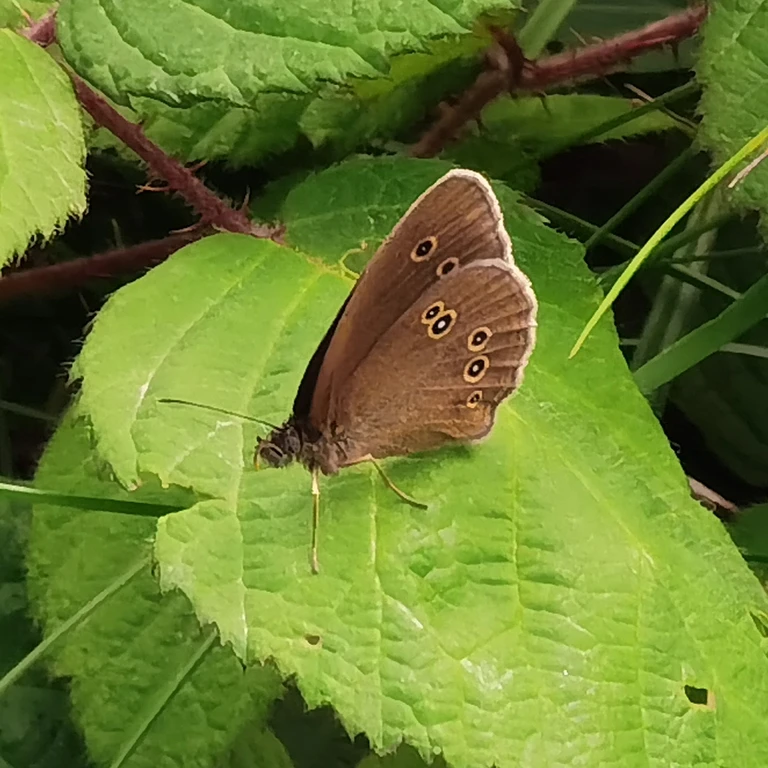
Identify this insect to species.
Aphantopus hyperantus
